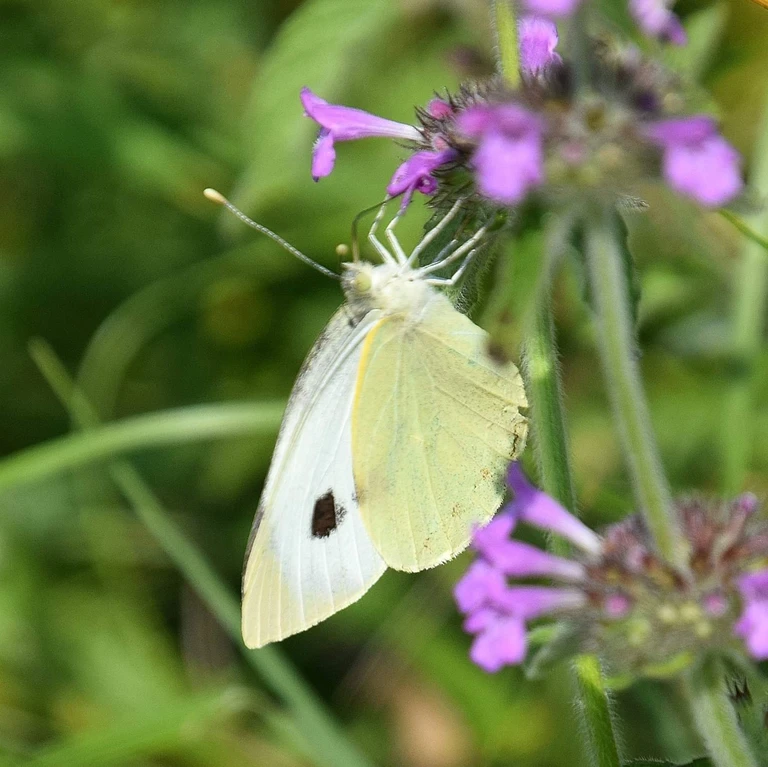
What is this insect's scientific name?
Pieris brassicae
